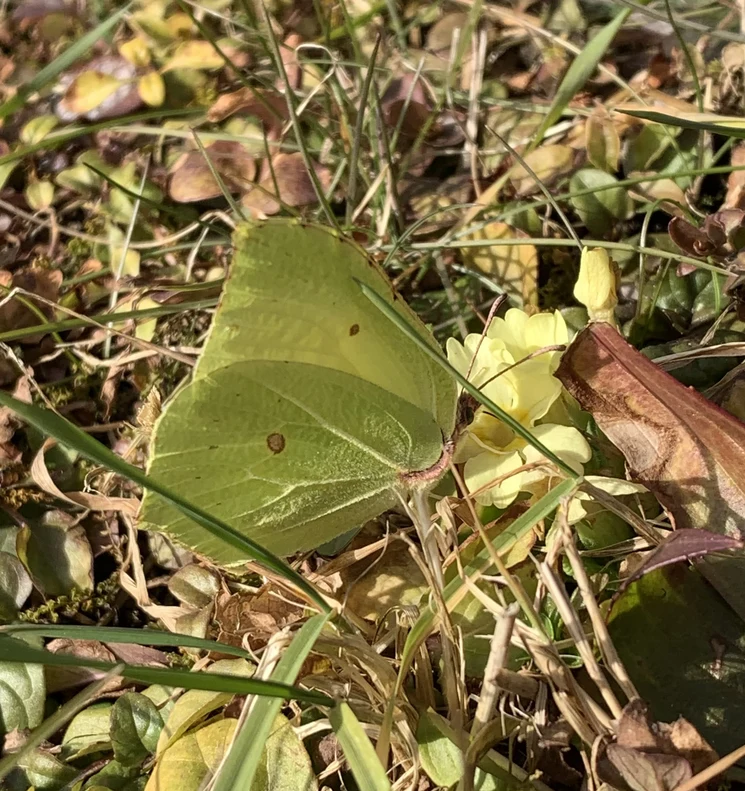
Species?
Gonepteryx rhamni
